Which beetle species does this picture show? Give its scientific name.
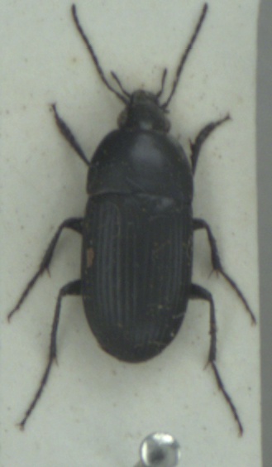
Oodes helopioides
